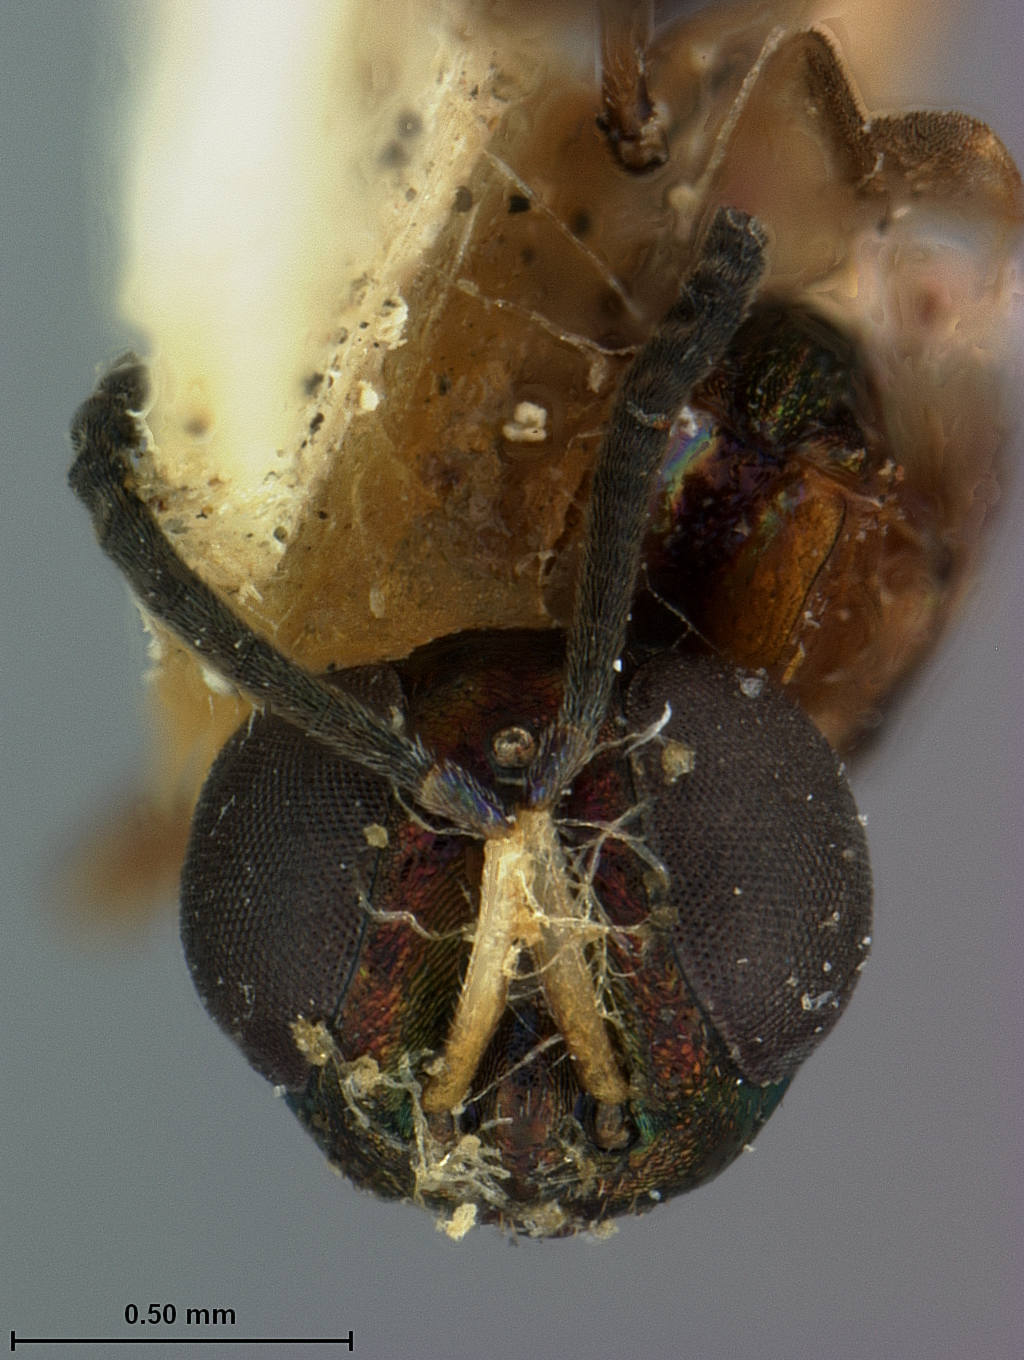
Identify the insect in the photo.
Eupelmus dryorhizoxeni
